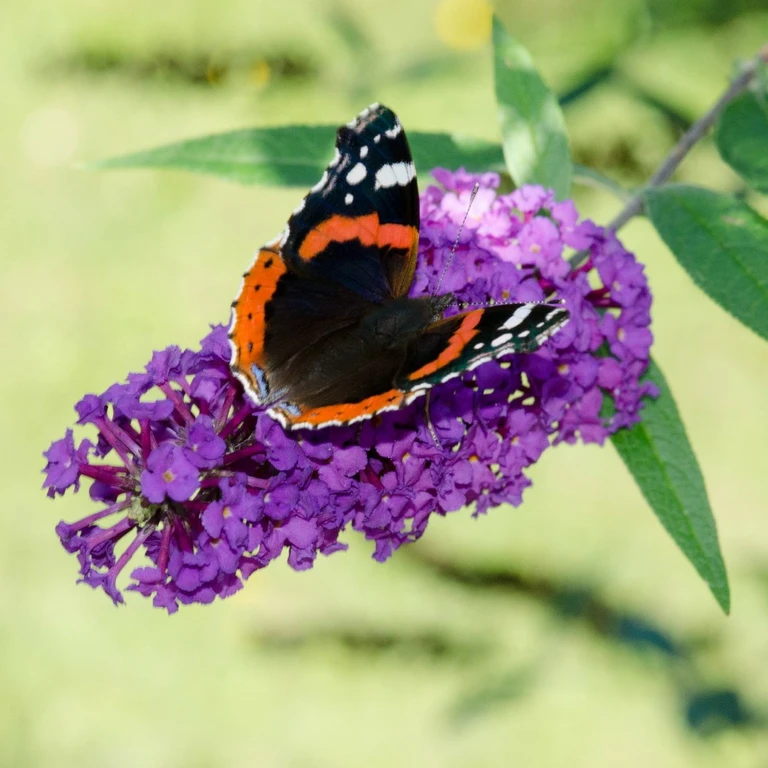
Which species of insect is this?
Vanessa atalanta
